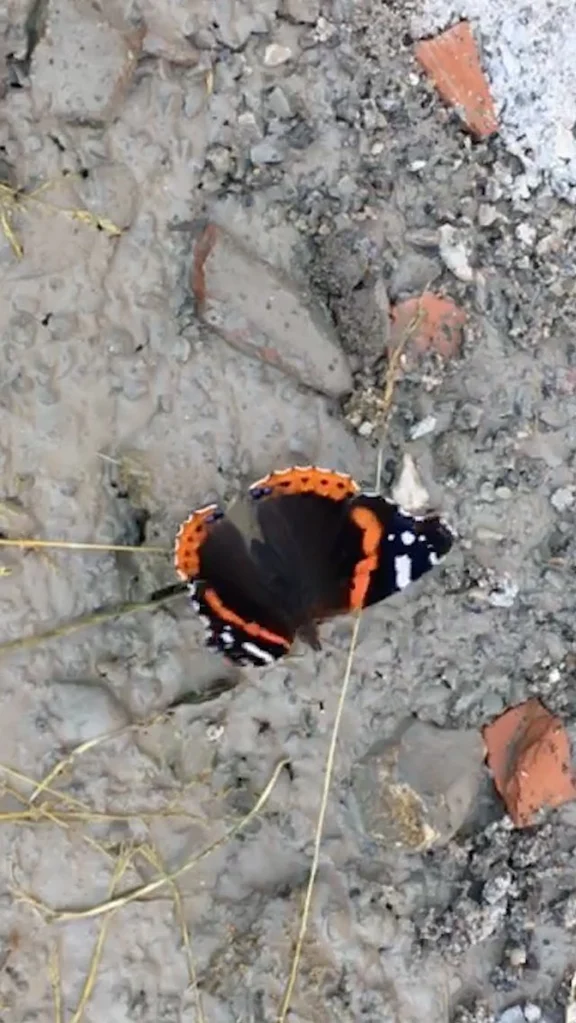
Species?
Vanessa atalanta
